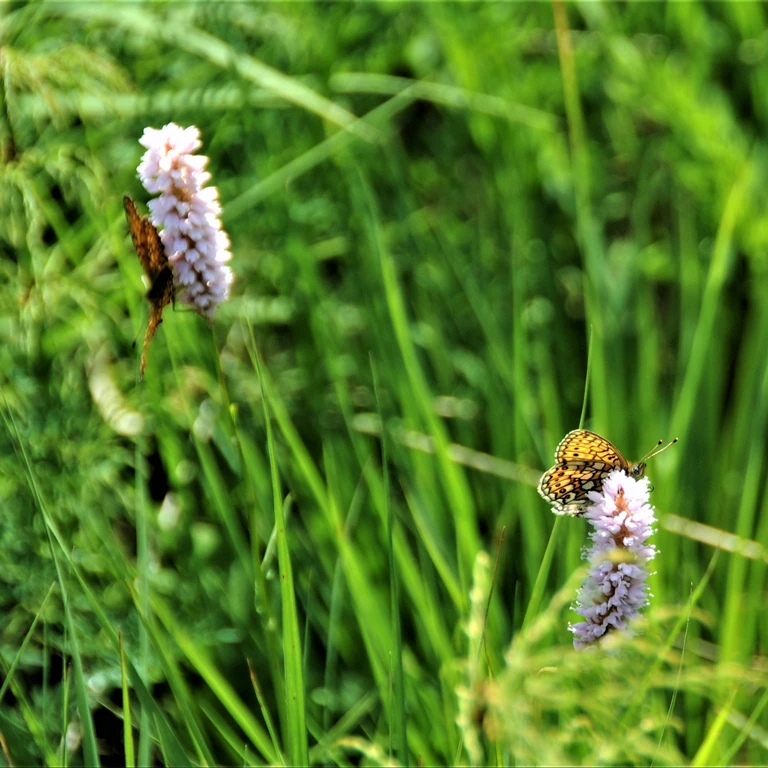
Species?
Boloria eunomia
